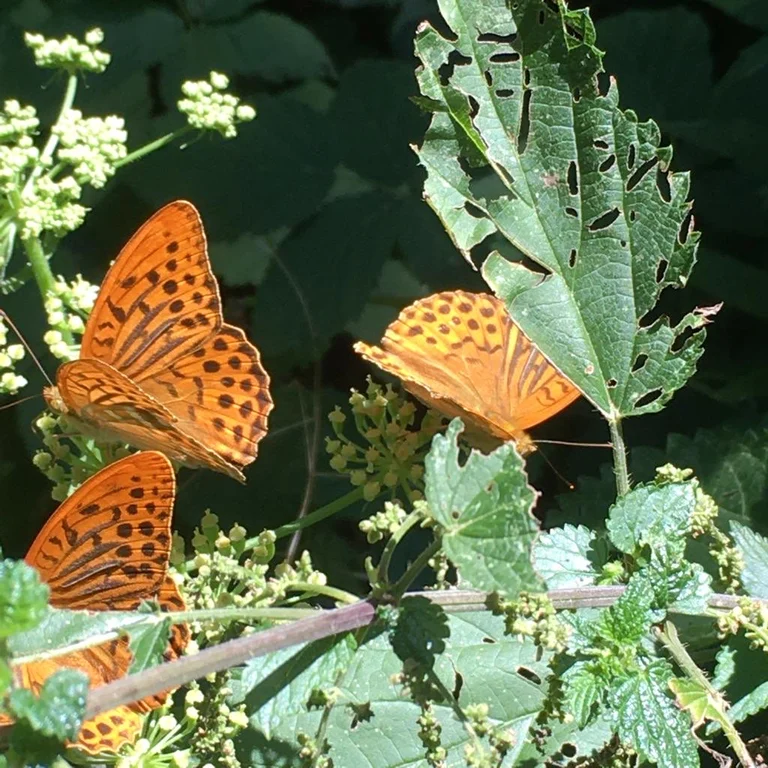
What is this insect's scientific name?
Argynnis paphia
